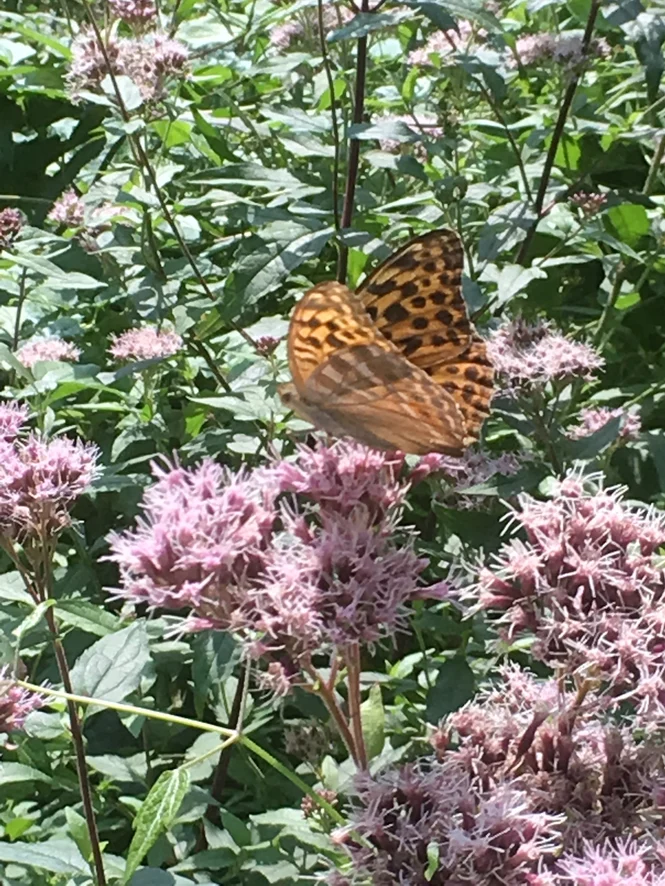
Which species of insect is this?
Argynnis paphia
